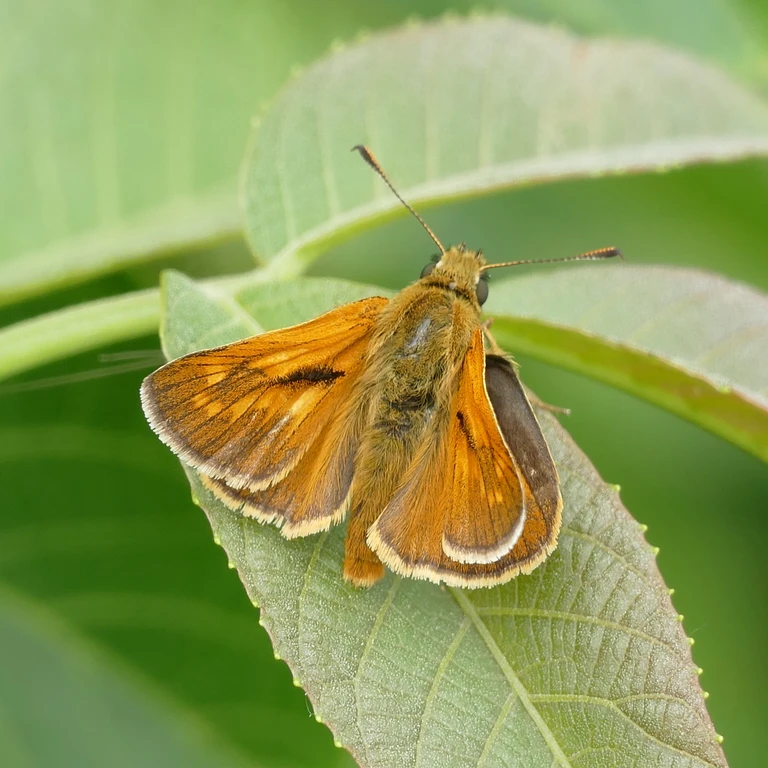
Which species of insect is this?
Ochlodes sylvanus (also Ochlodes venata)
